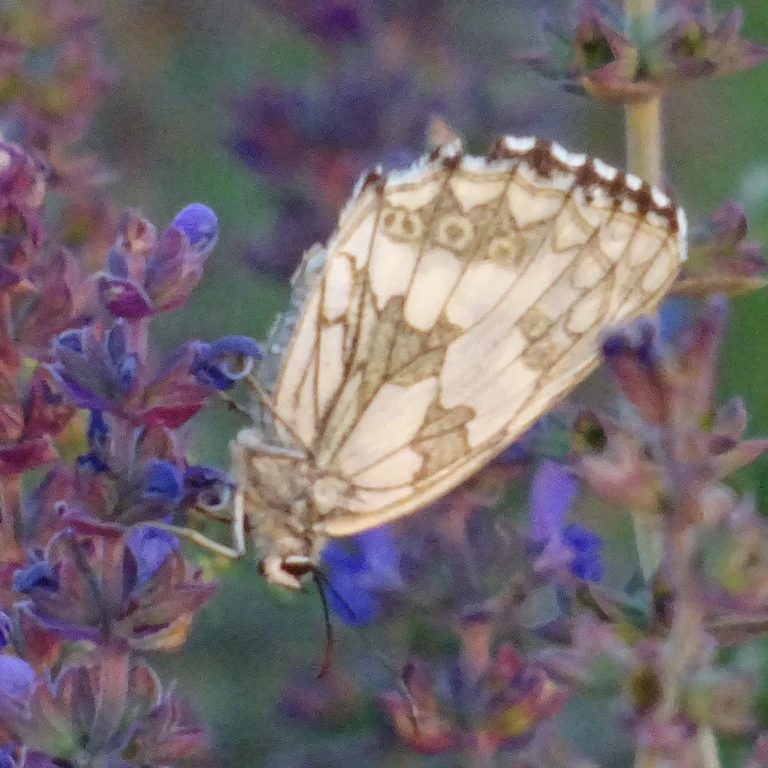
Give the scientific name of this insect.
Melanargia galathea
